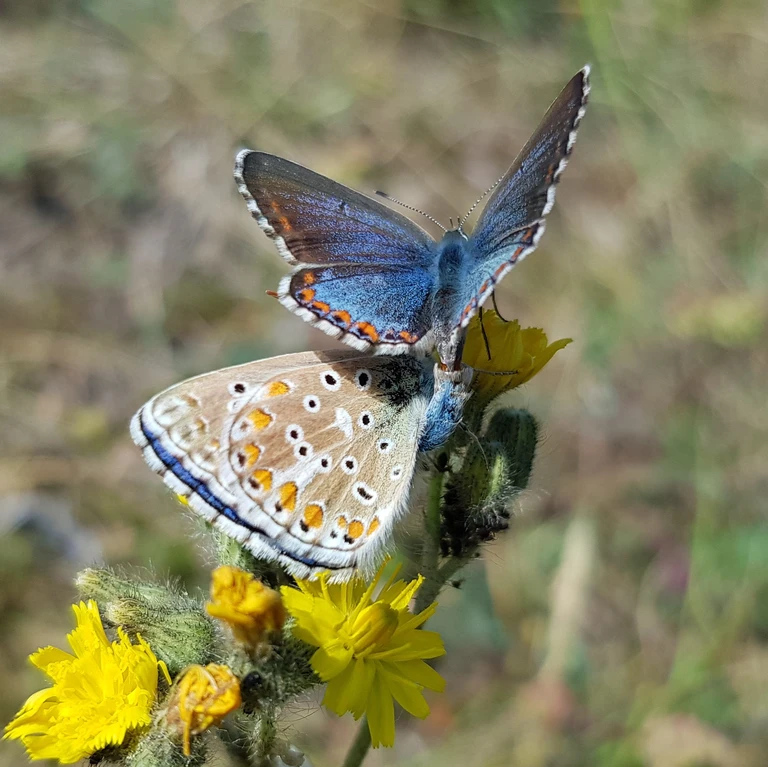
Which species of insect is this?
Lysandra bellargus
